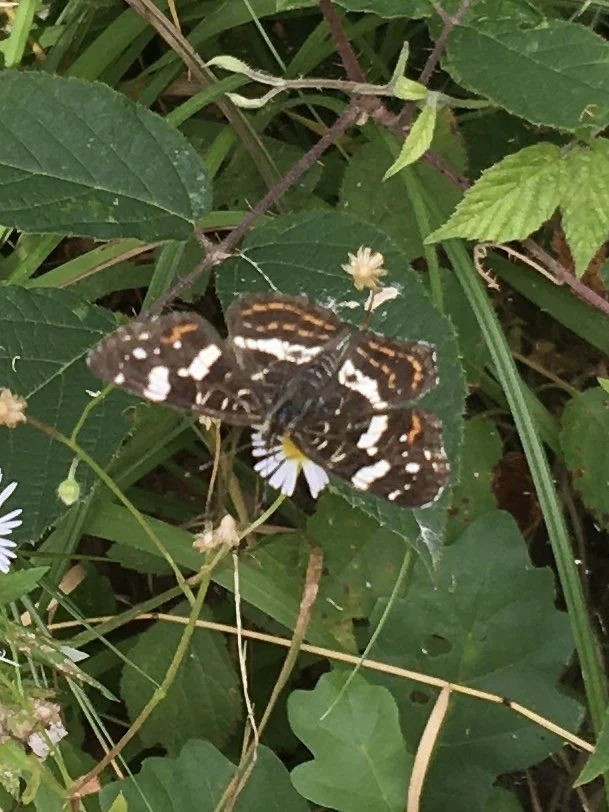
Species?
Araschnia levana
